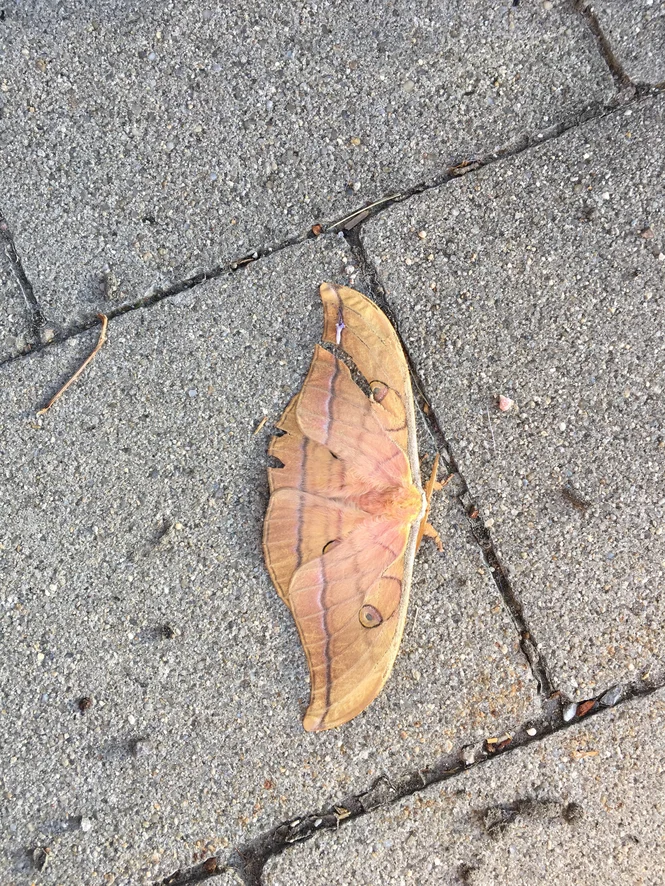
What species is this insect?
Antheraea yamamai
